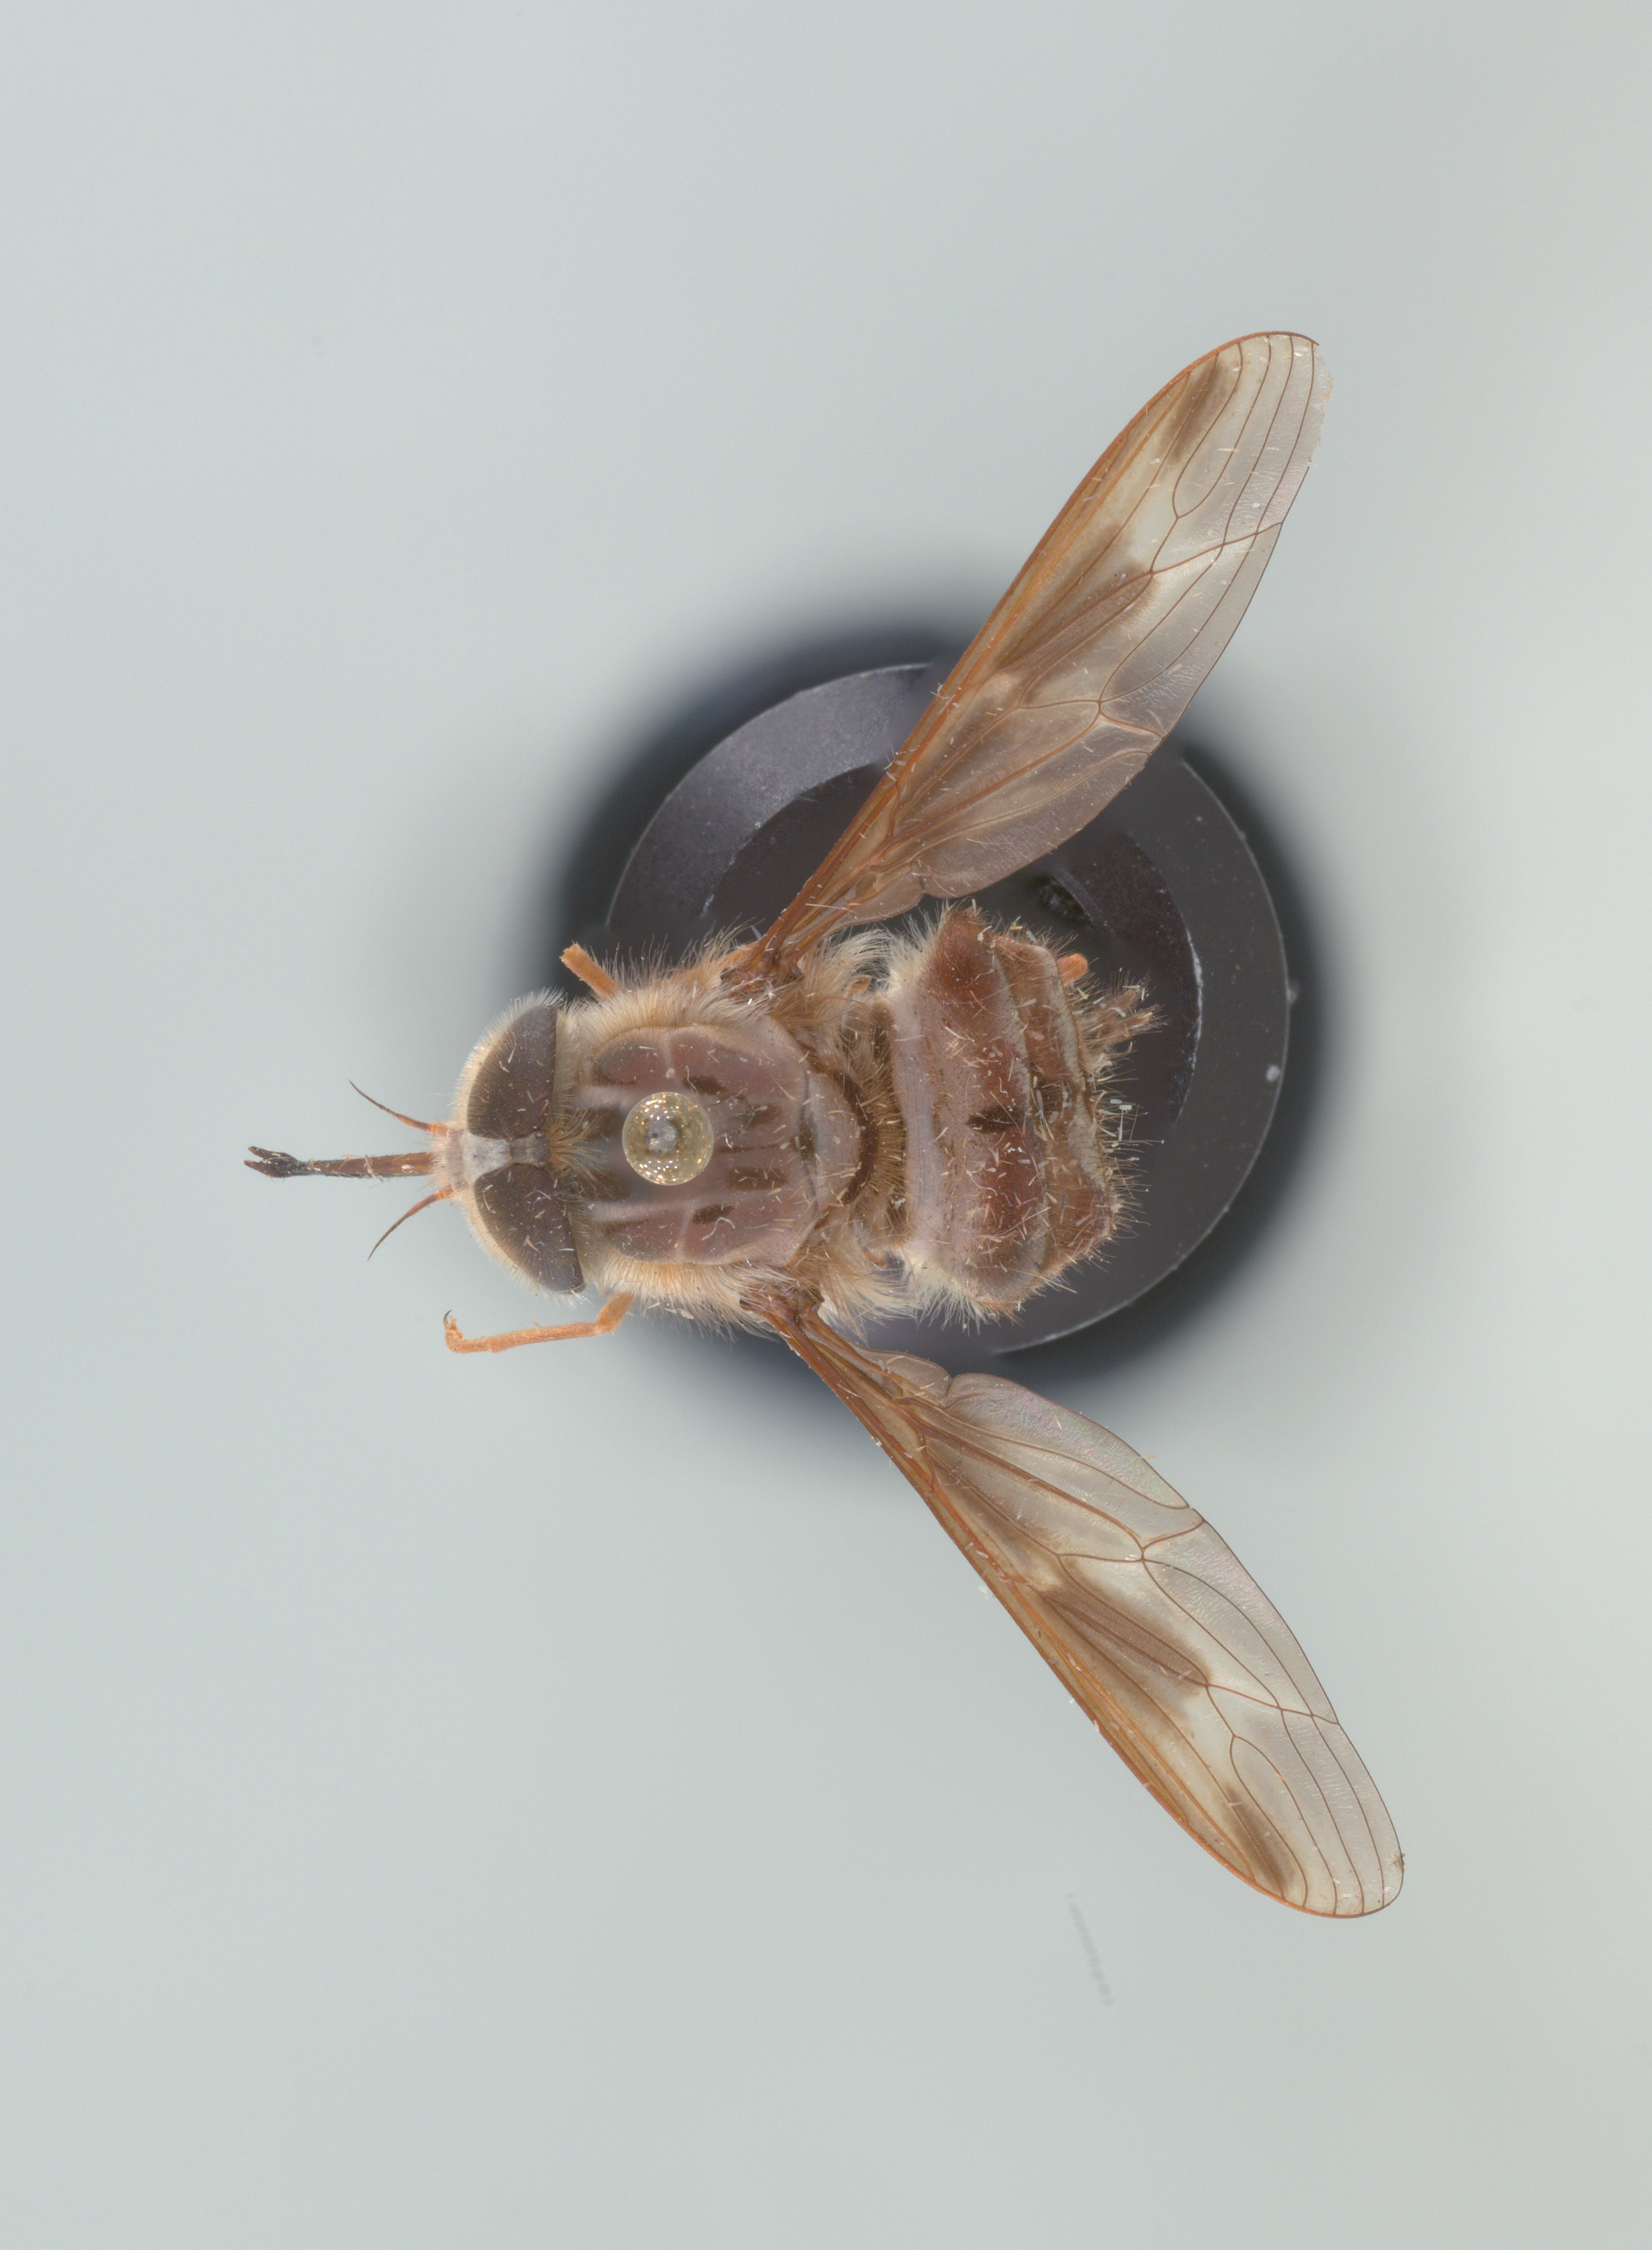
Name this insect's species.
Hirmoneura nubipennis (also Trichophthalma nubipennis)
